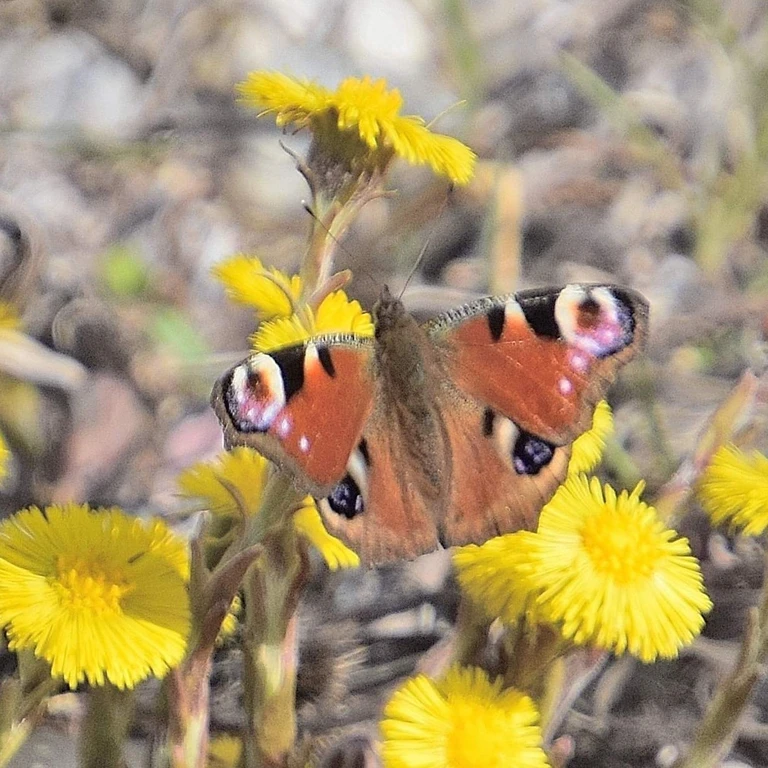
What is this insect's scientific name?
Aglais io
